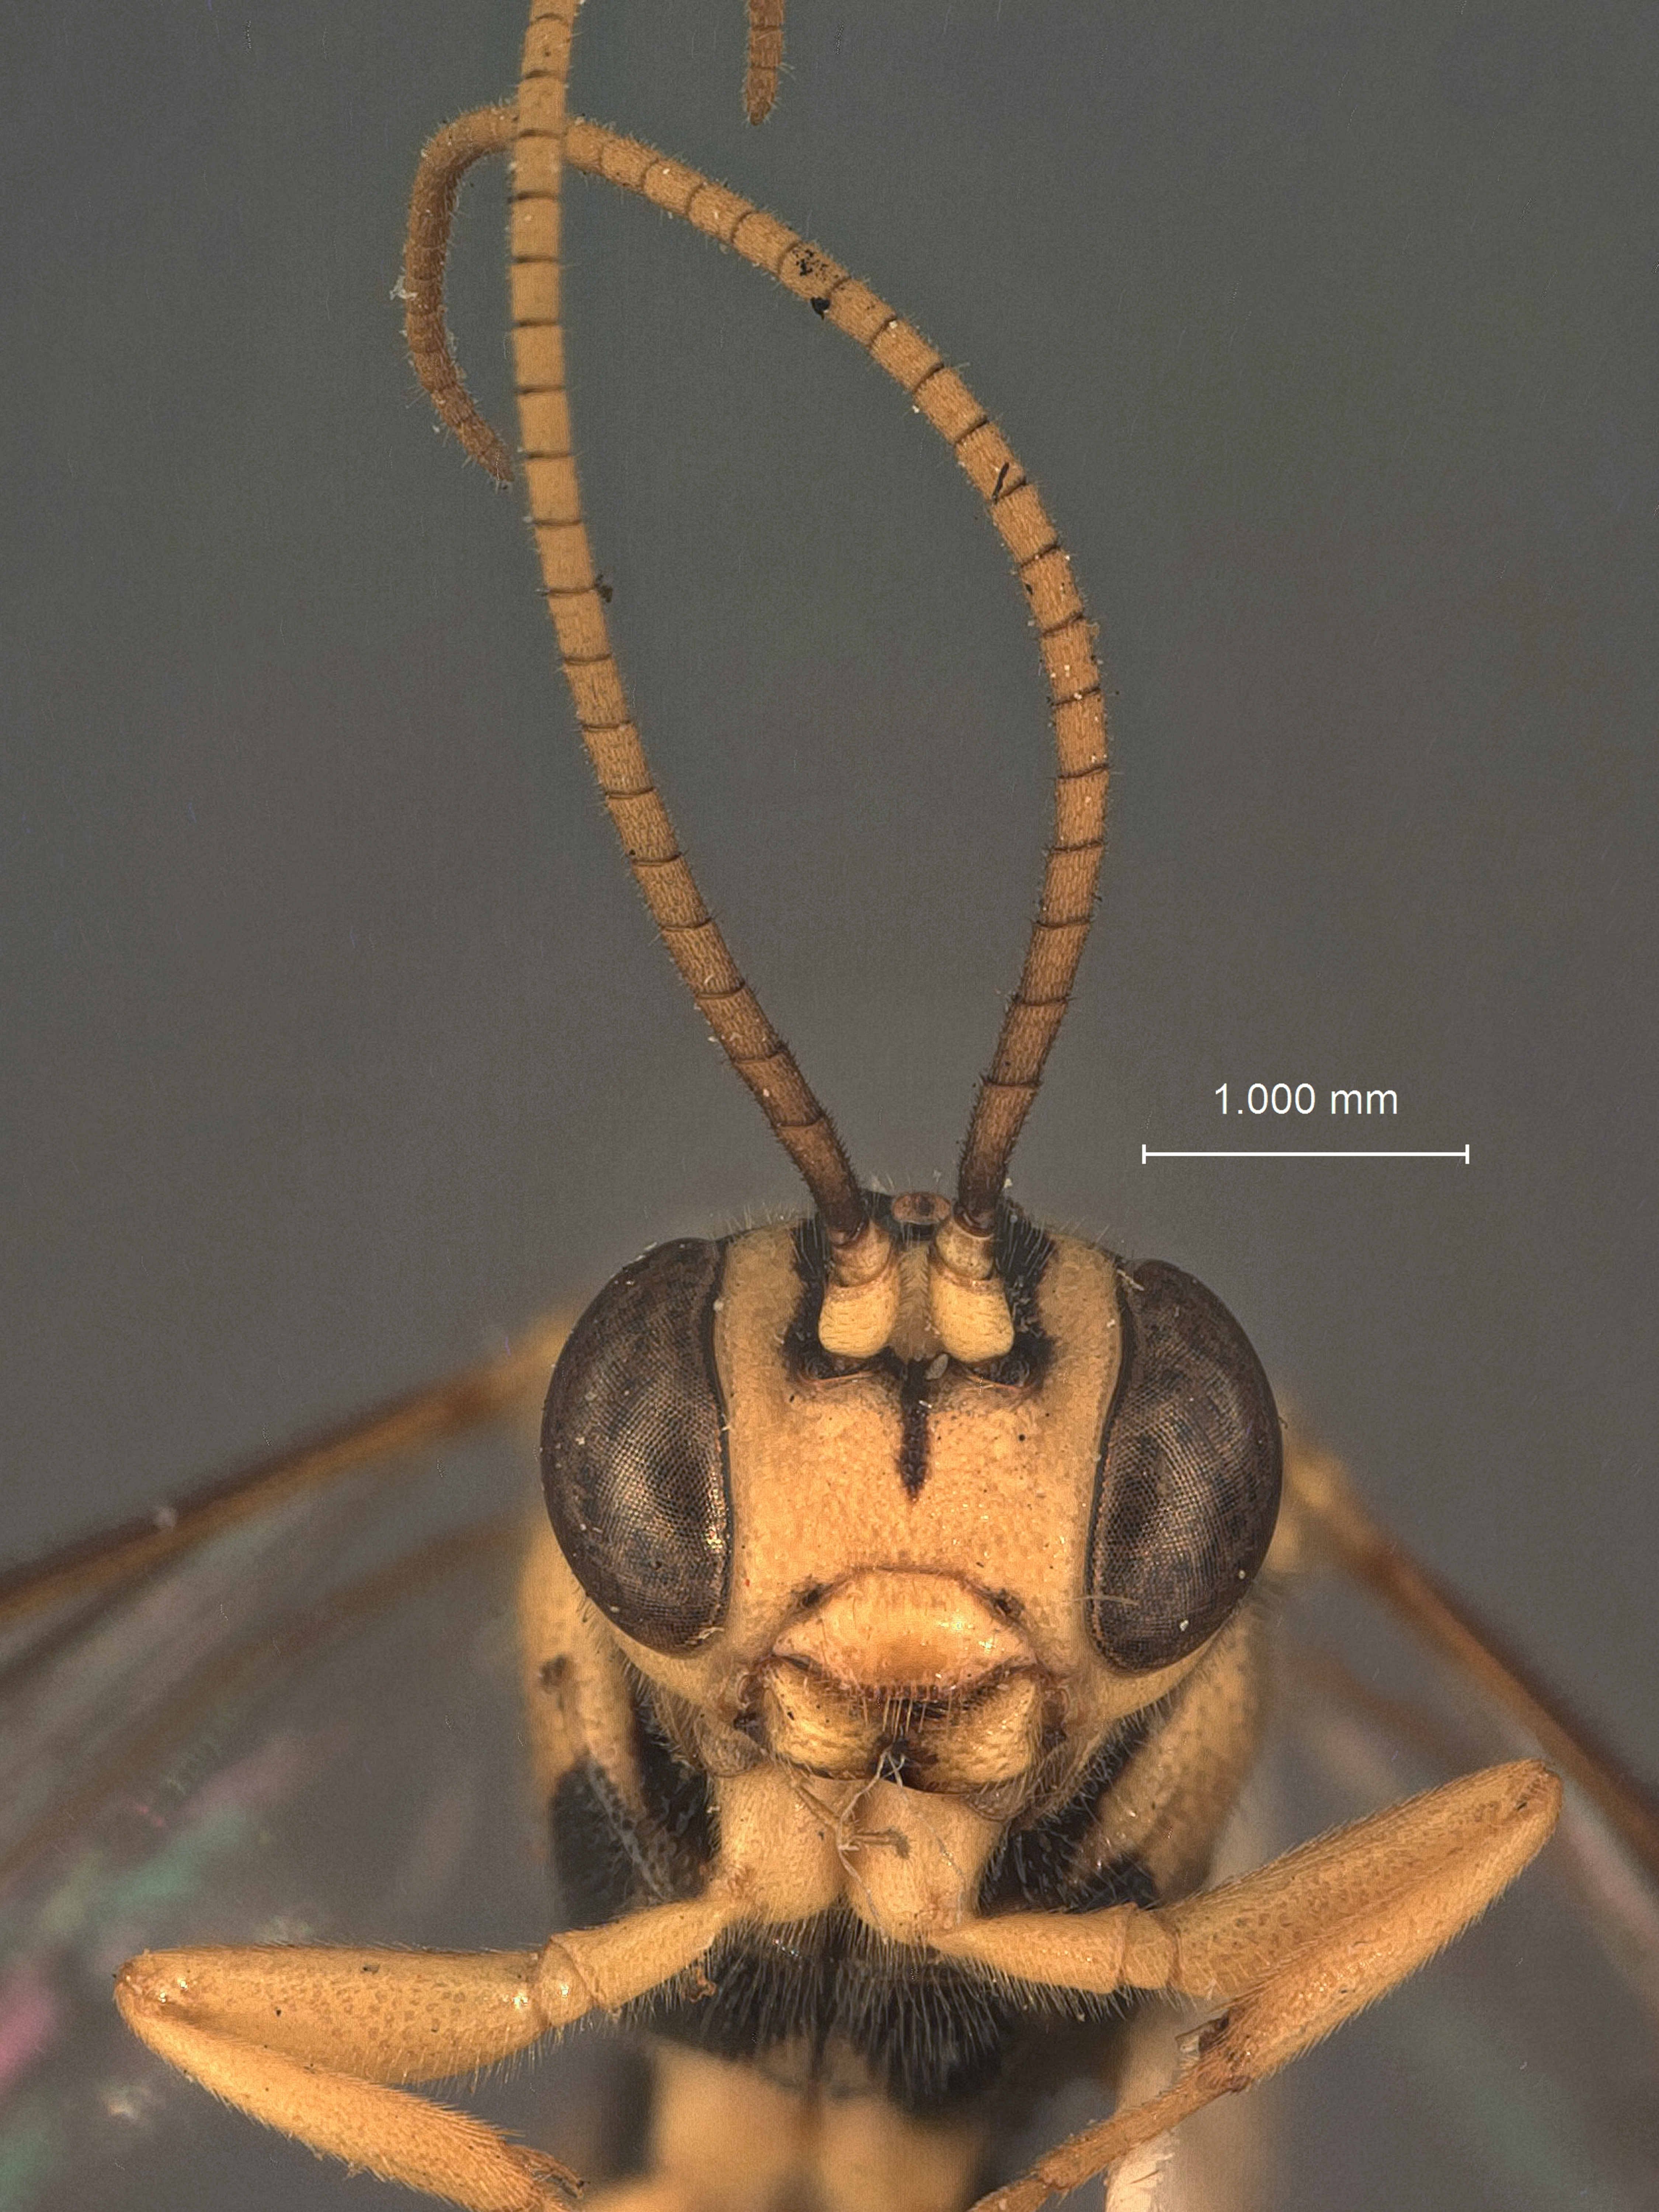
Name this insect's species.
Exenterus flavissimus
